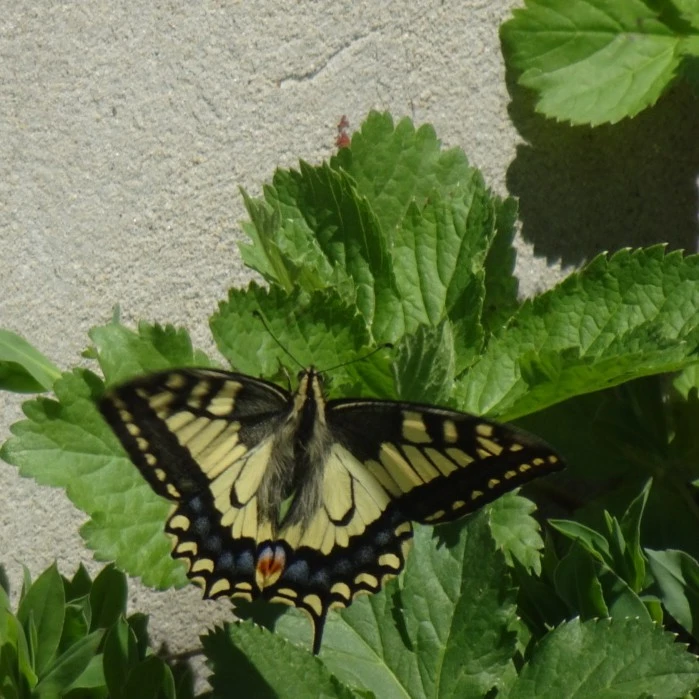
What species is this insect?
Papilio machaon
